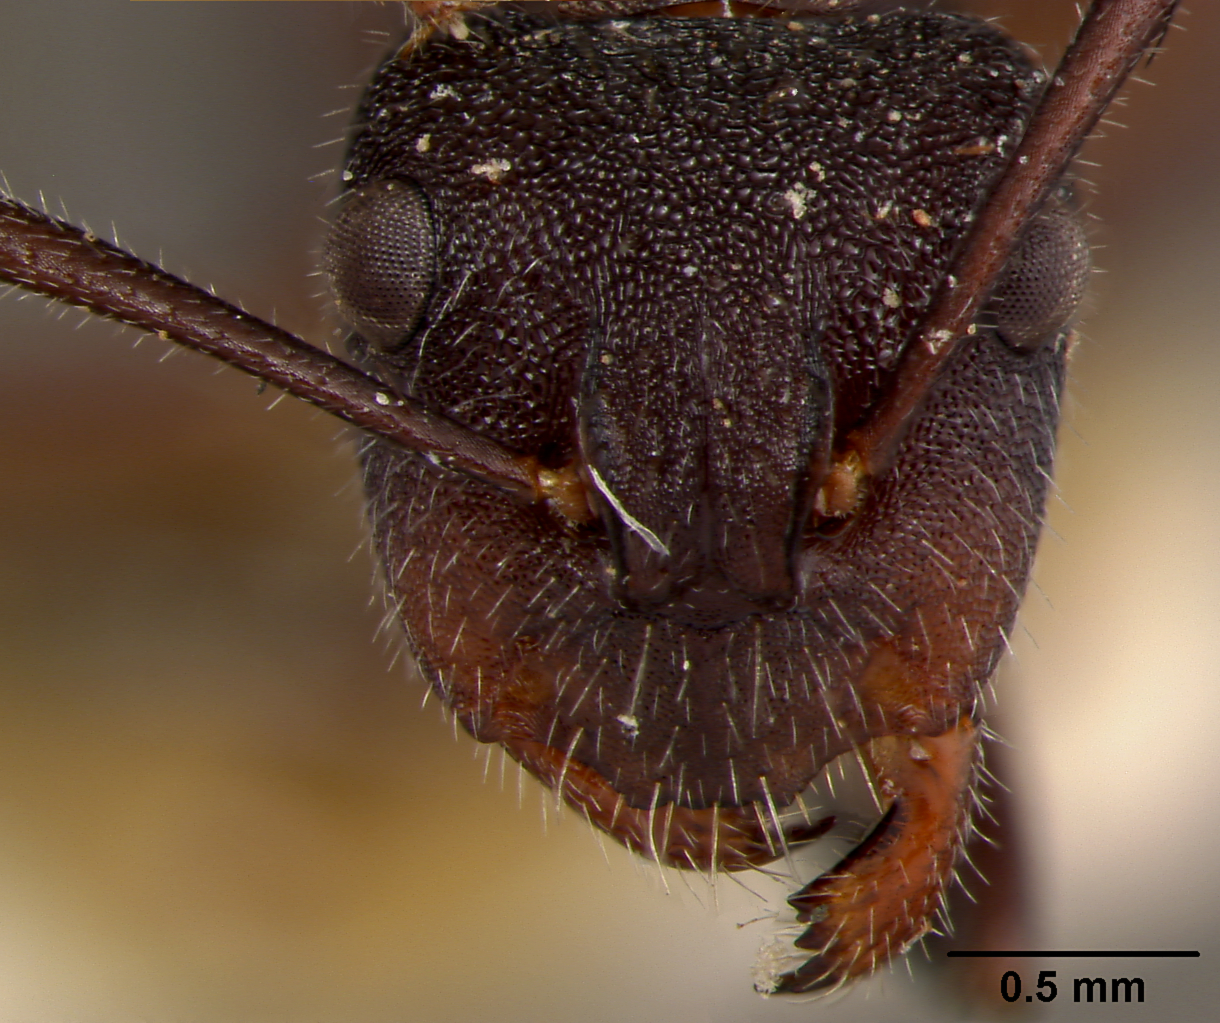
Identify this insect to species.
Camponotus scutellus
